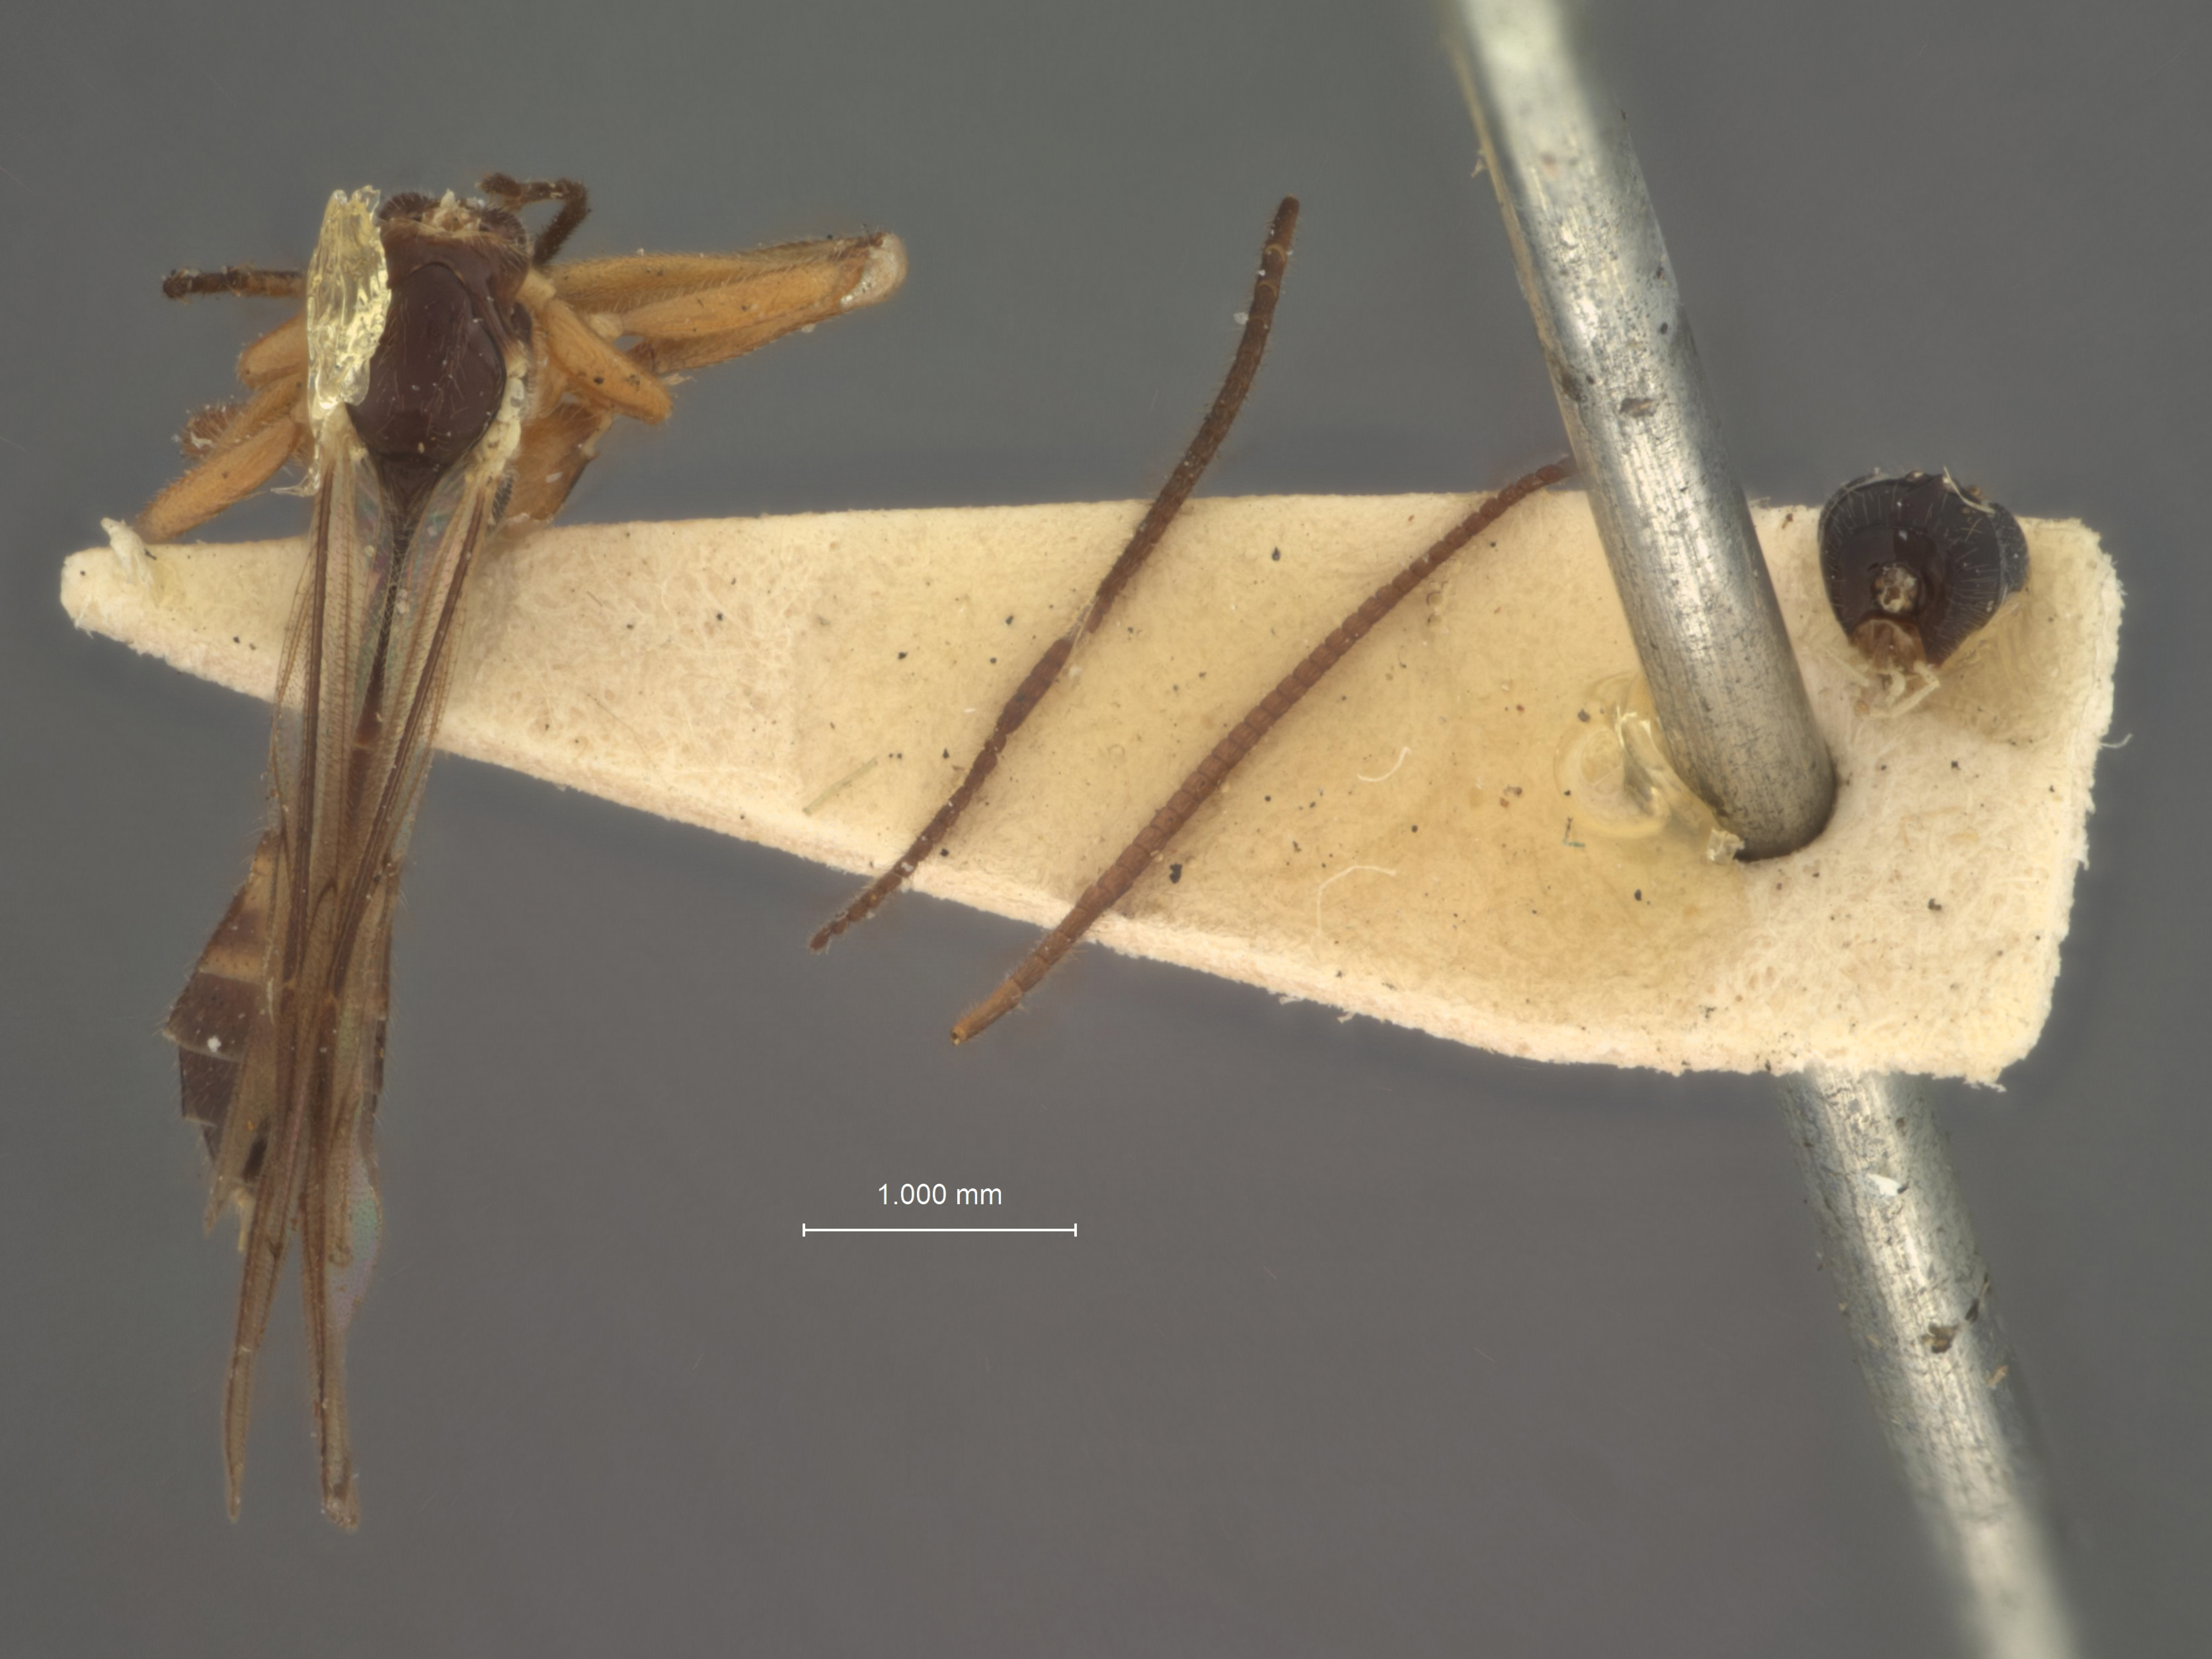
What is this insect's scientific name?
Megastylus ashmeadi
